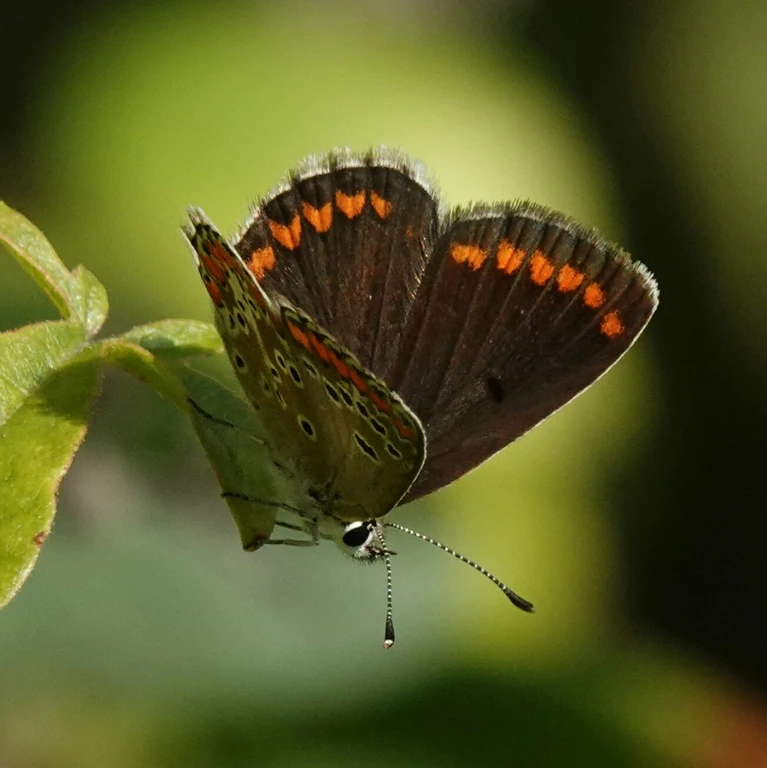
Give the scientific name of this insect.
Aricia agestis/artaxerxes
